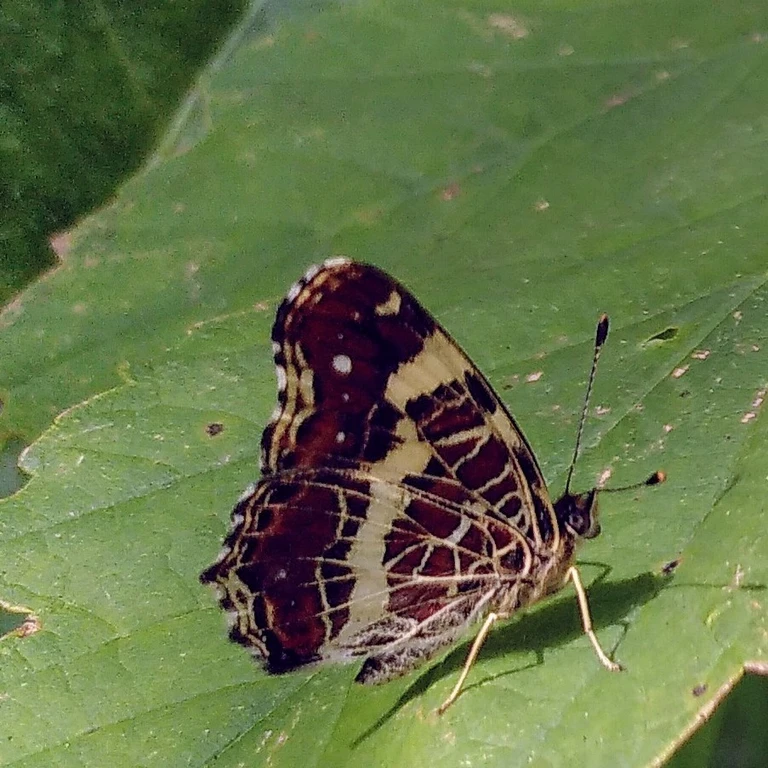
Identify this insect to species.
Araschnia levana
